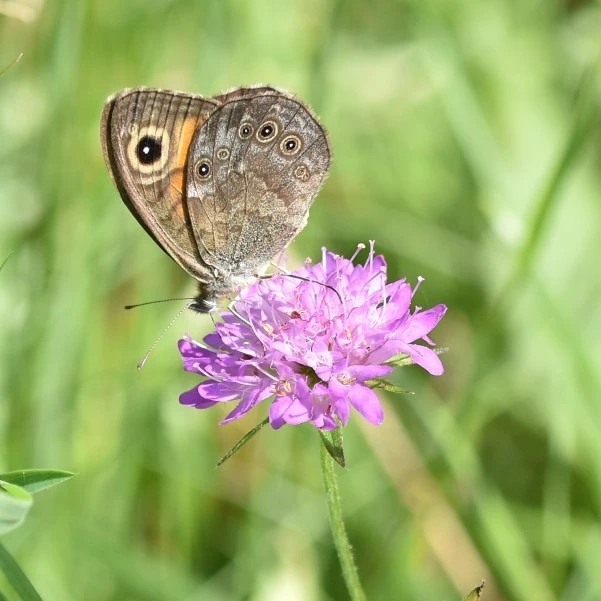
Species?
Lasiommata maera (also Pararge maera)
